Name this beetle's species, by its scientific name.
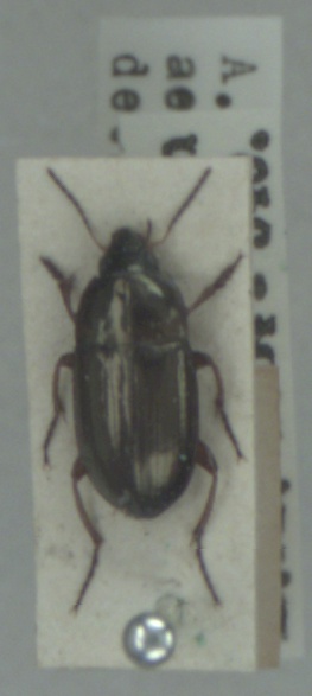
Amara aenea
